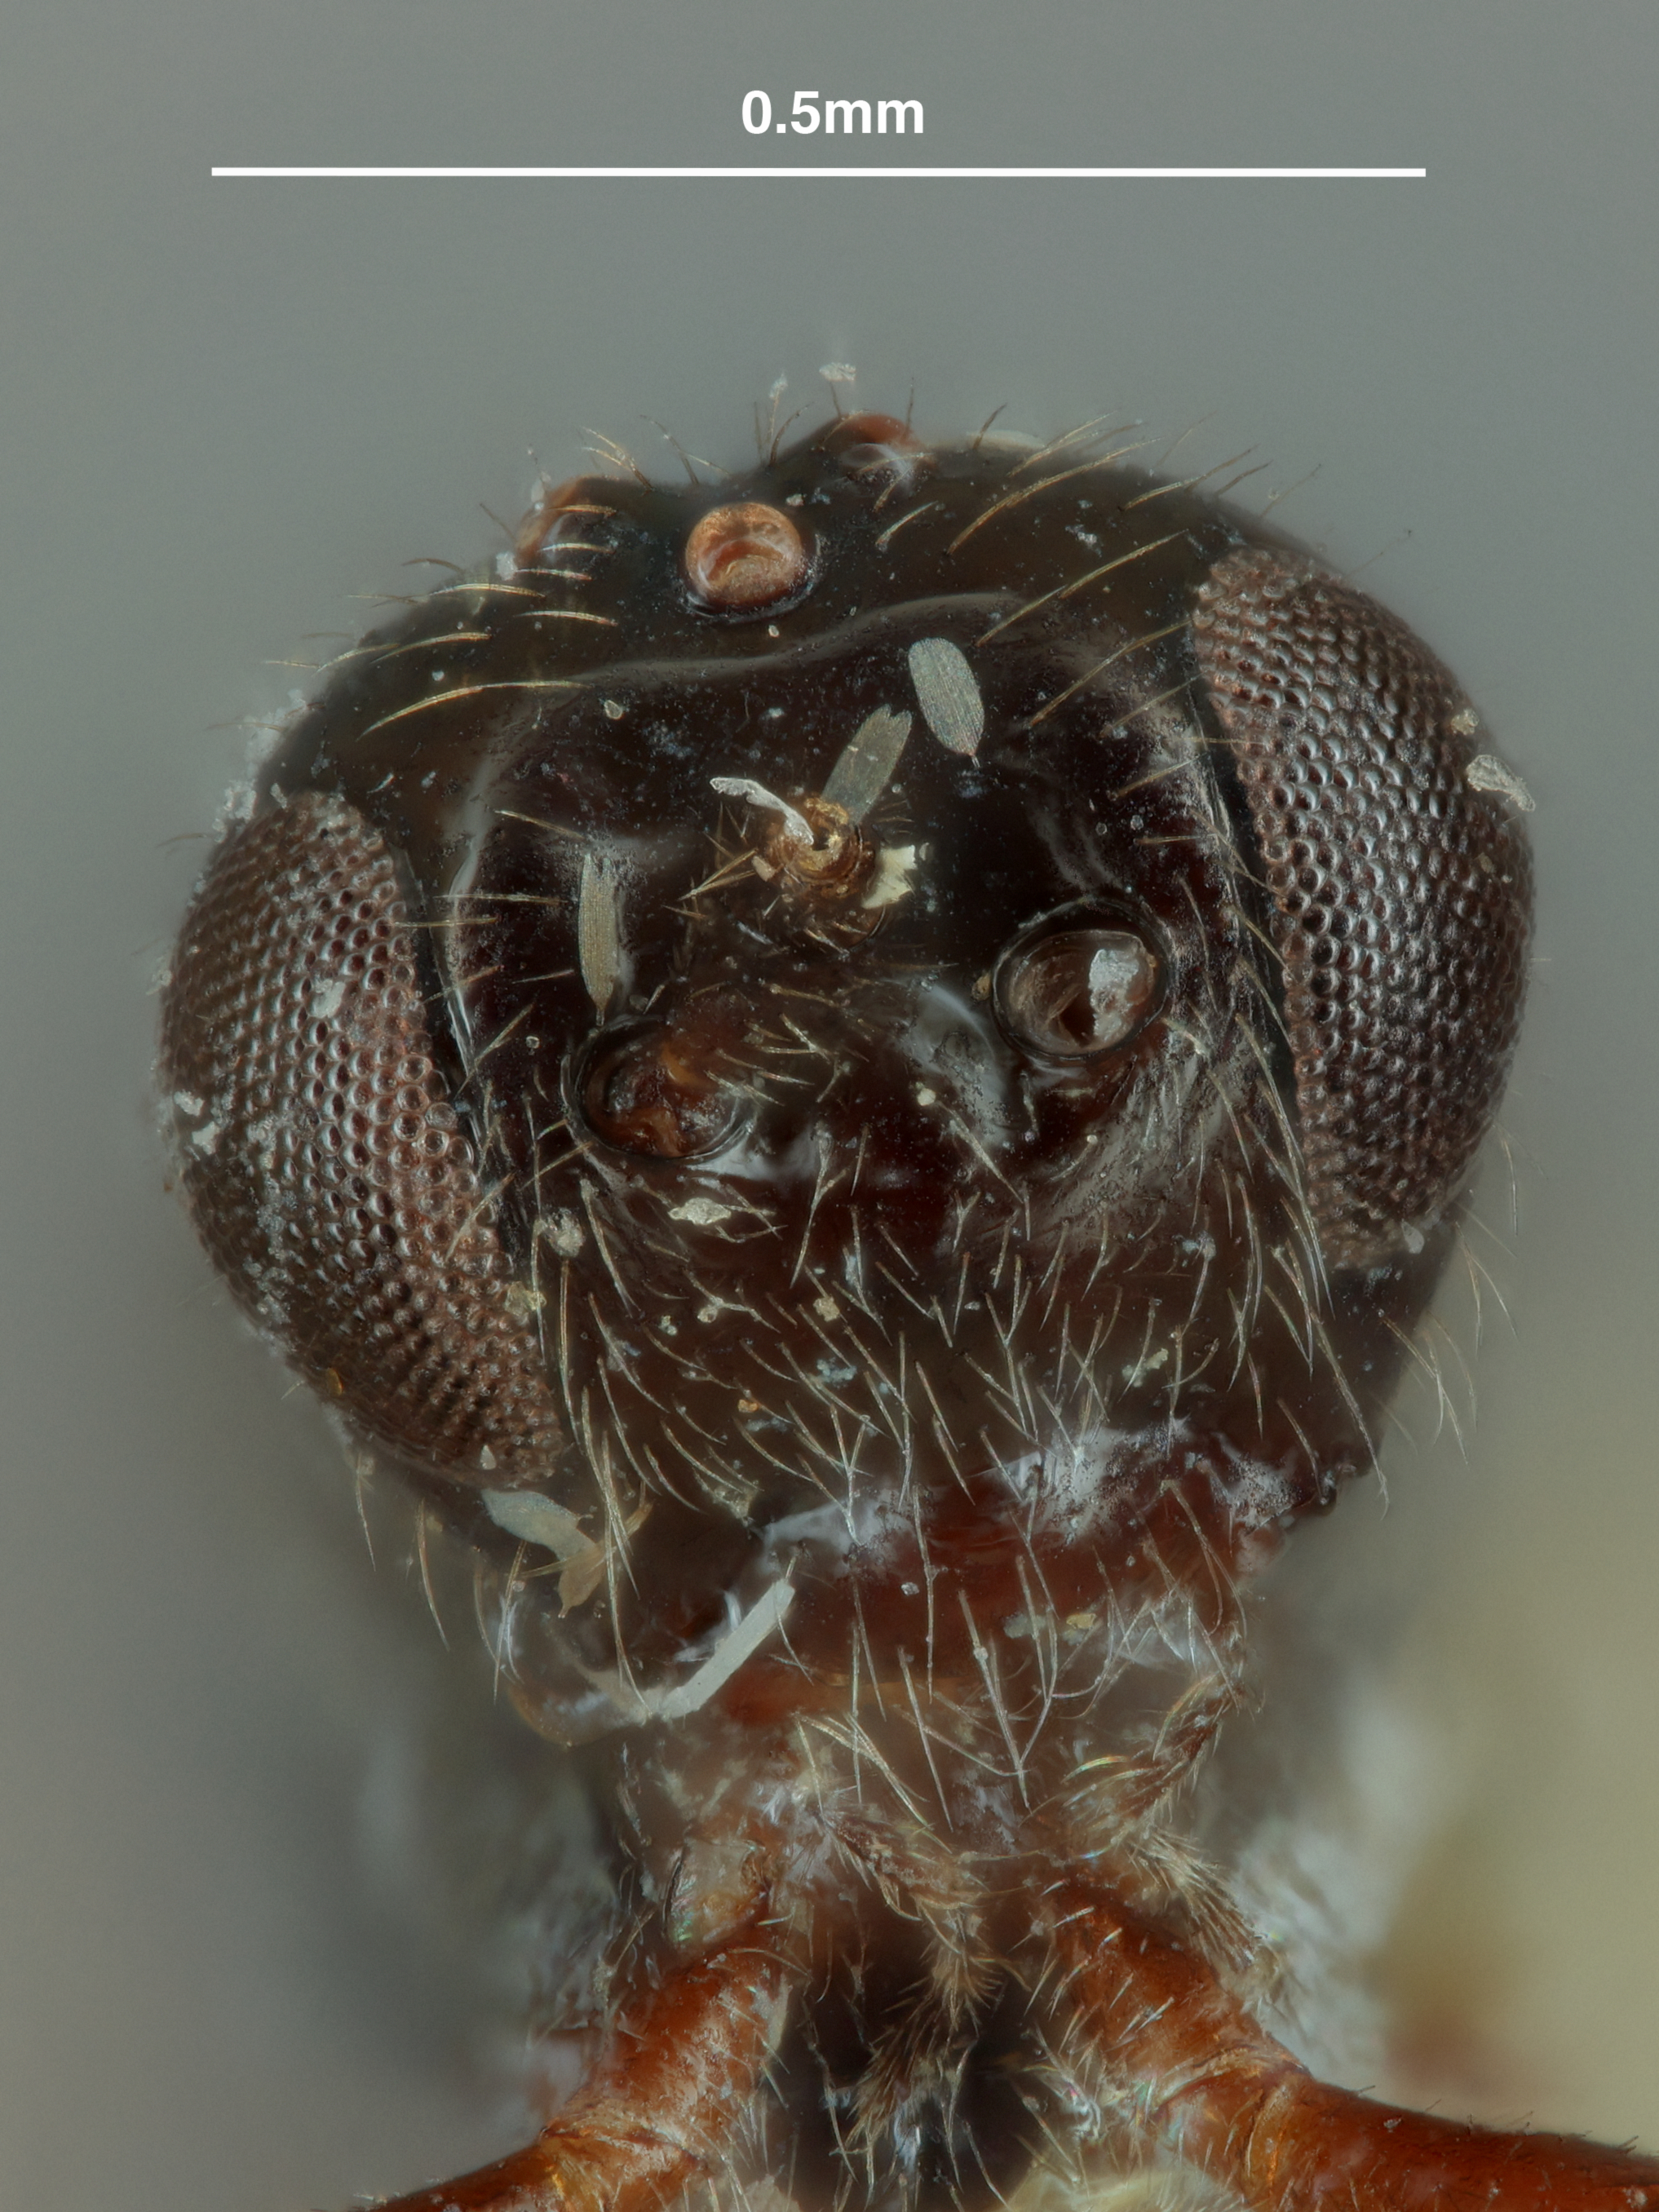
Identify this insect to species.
Triaspis stilpnogaster
